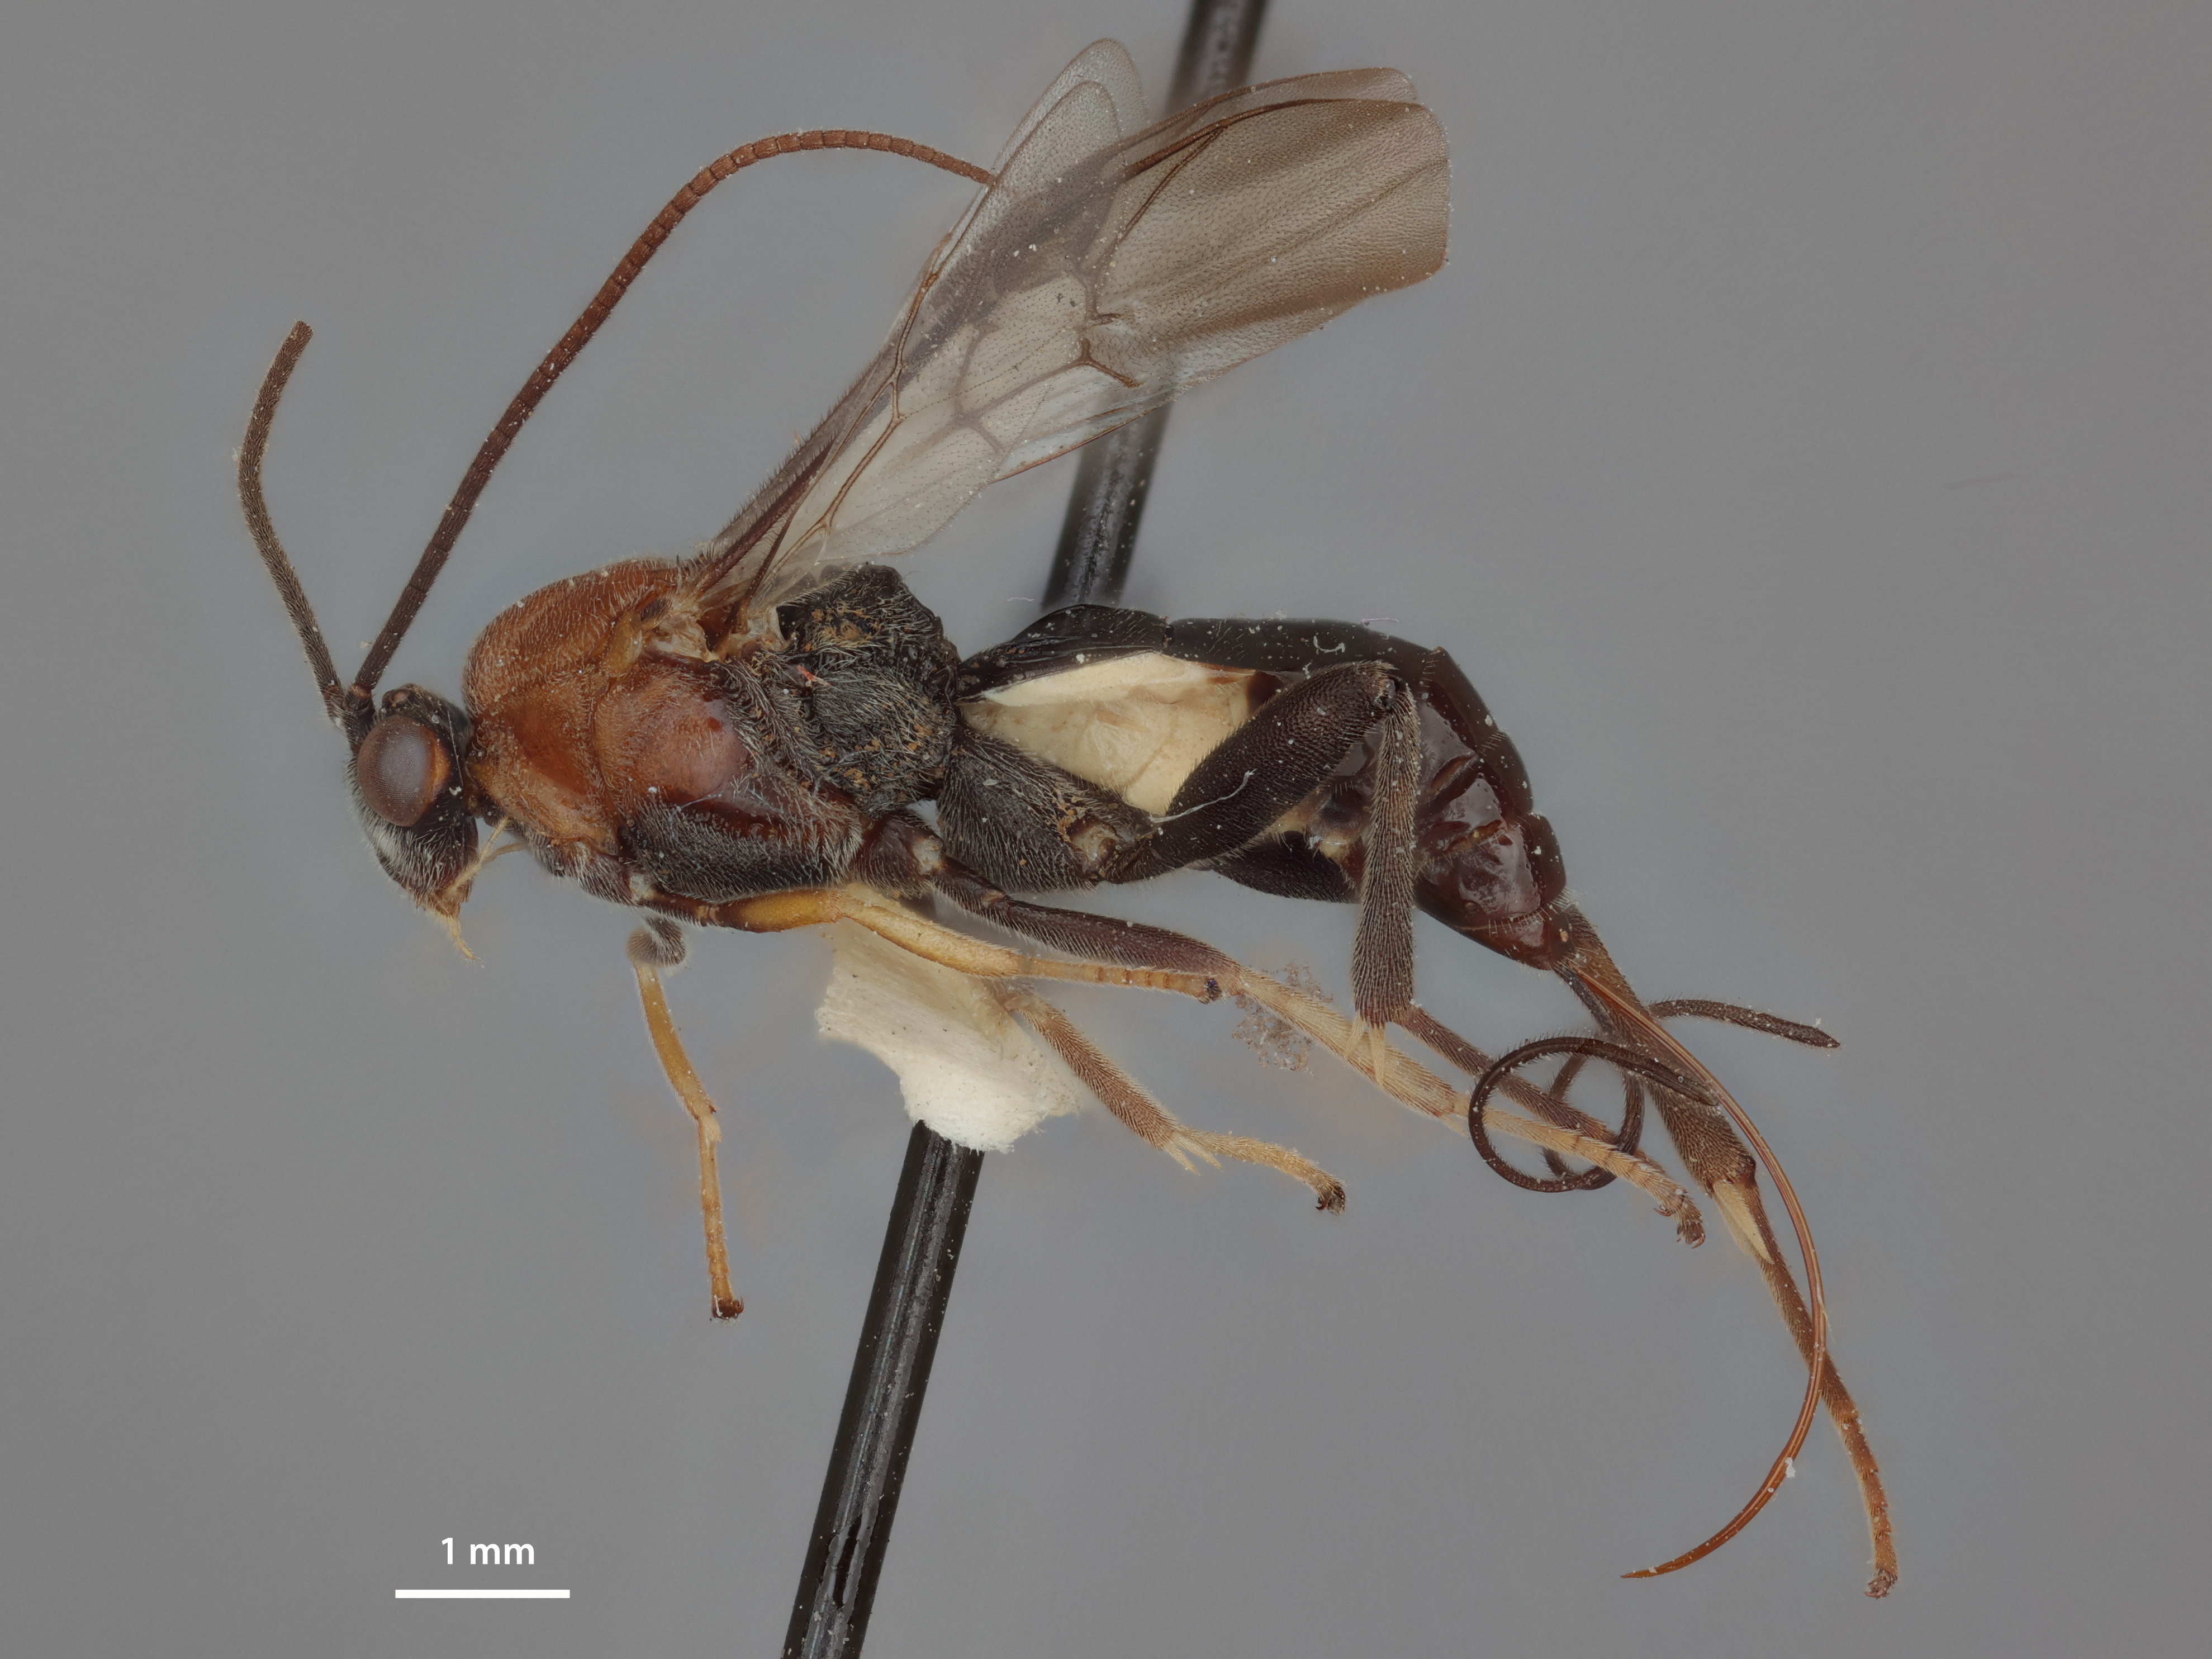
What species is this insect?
Baeognatha javana
